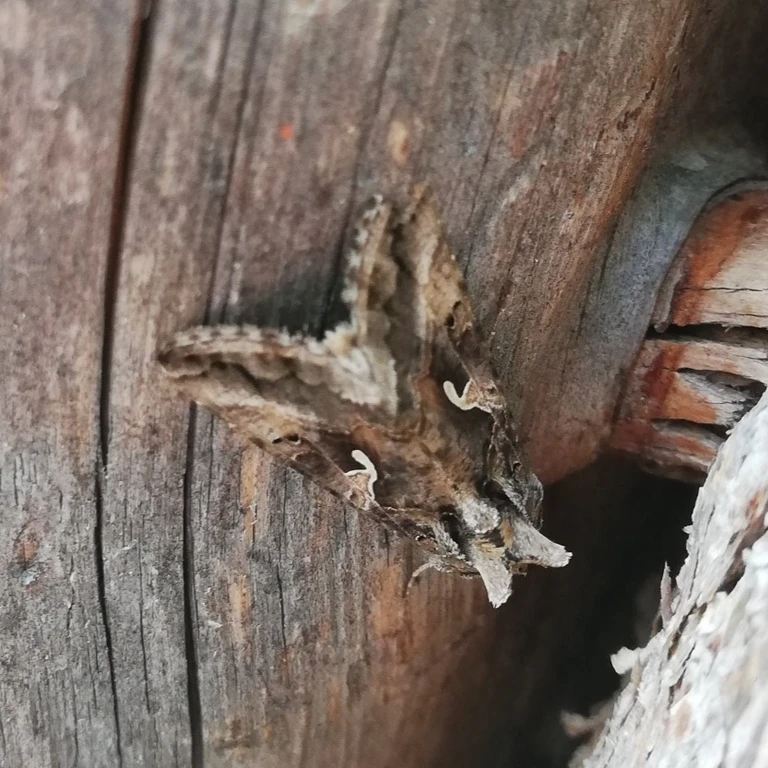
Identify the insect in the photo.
Autographa gamma
